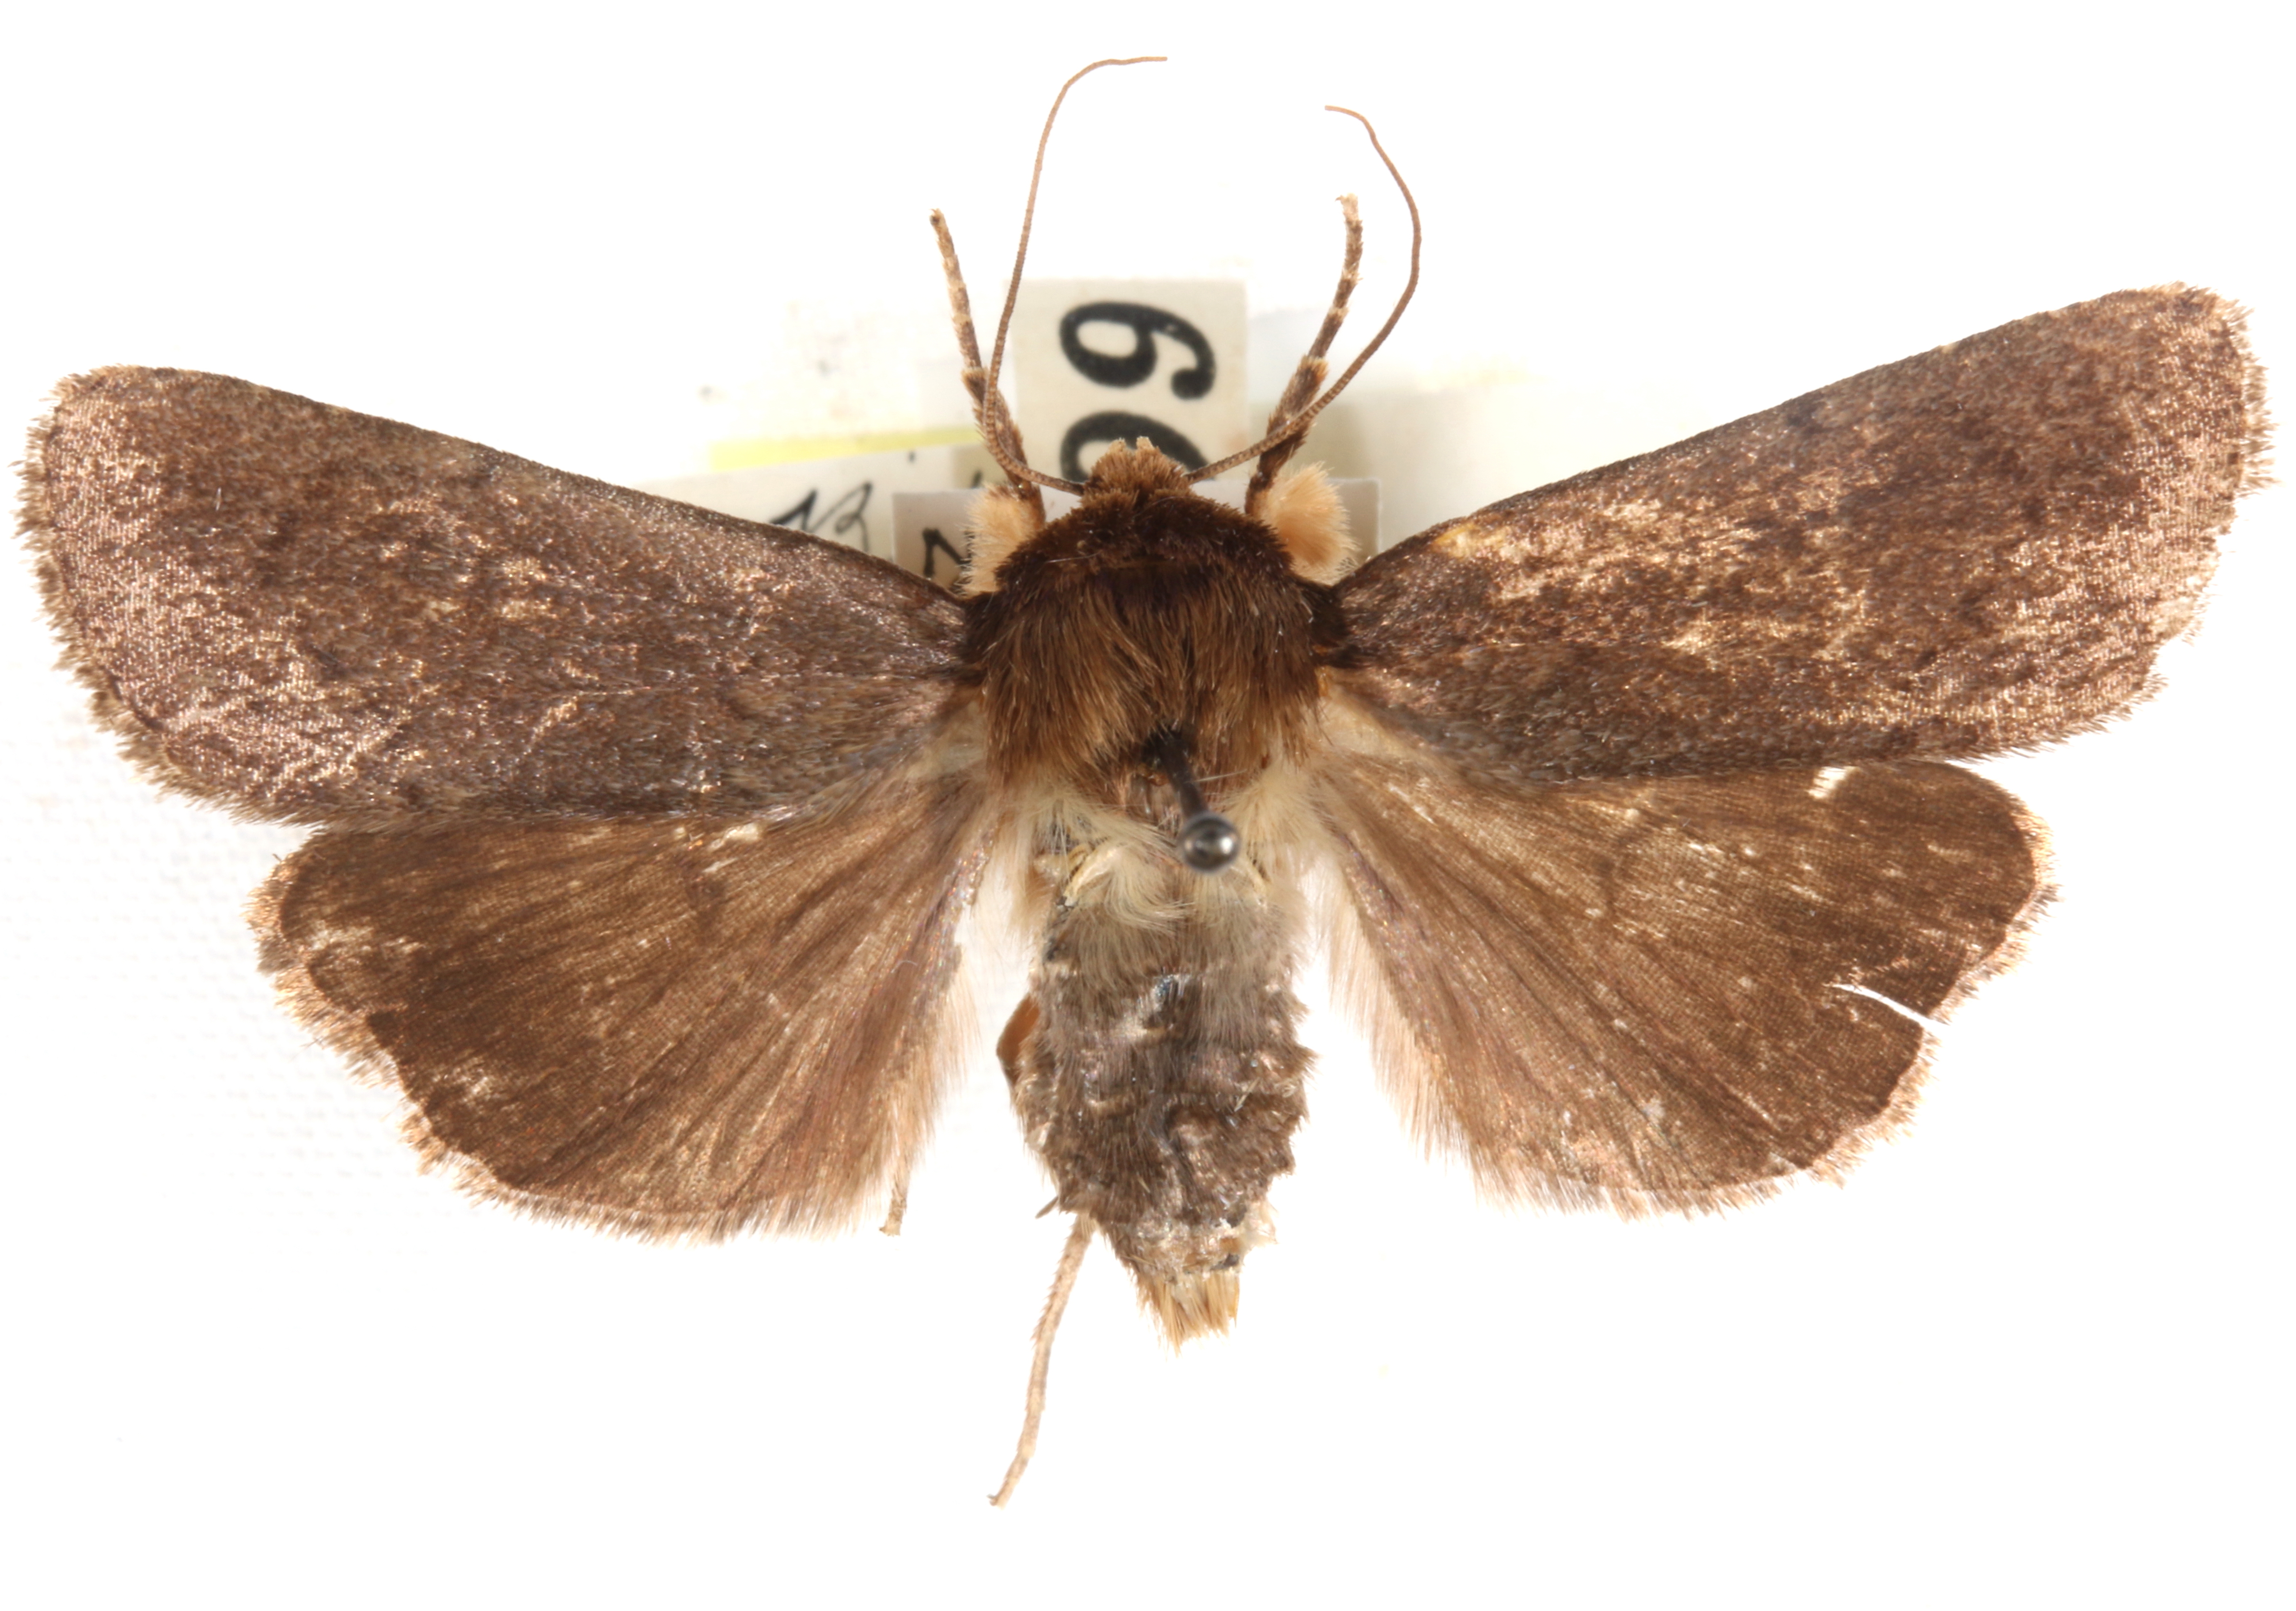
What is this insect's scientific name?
Bityla defigurata
